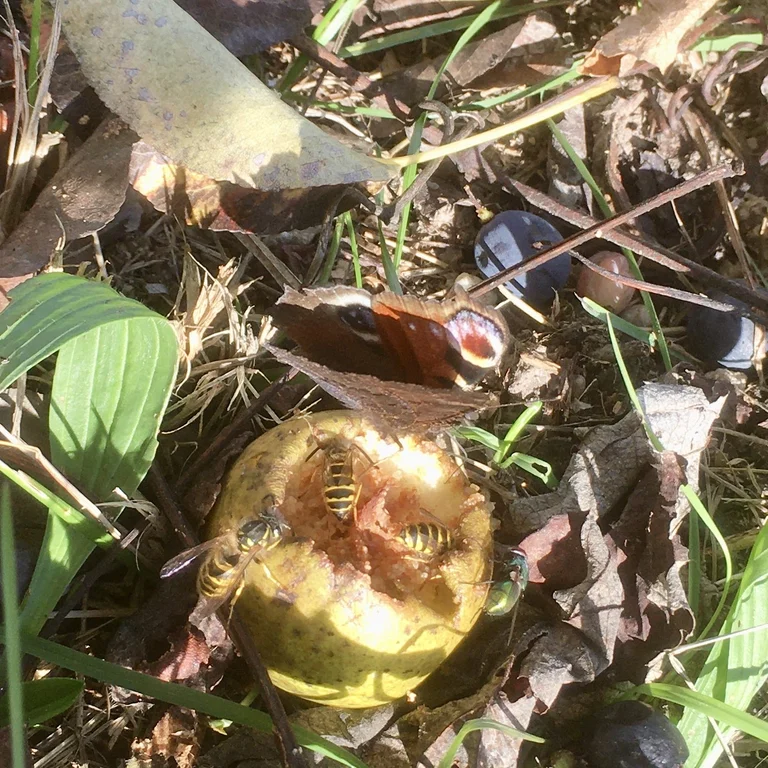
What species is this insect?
Aglais io
